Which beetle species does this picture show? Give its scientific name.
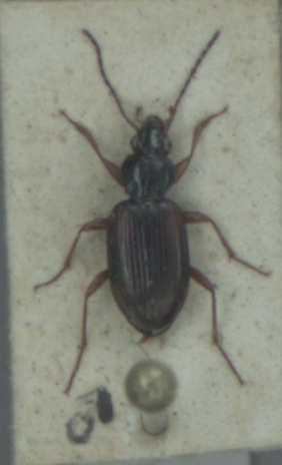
Bembidion tetracolum
